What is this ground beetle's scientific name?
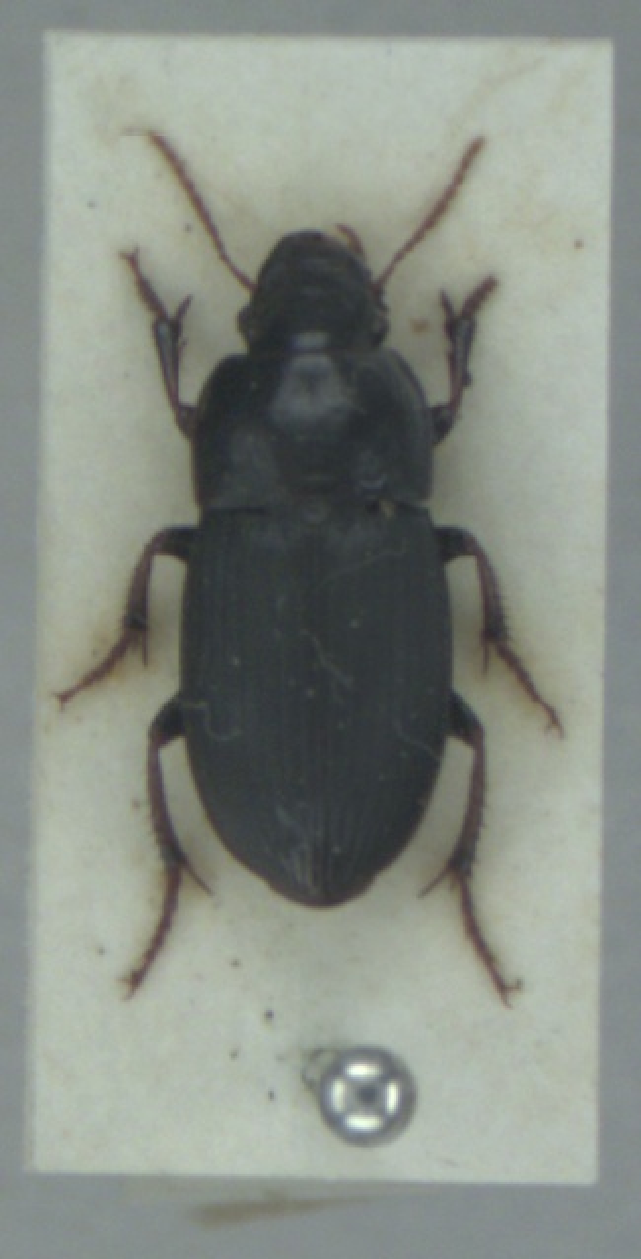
Harpalus tardus
